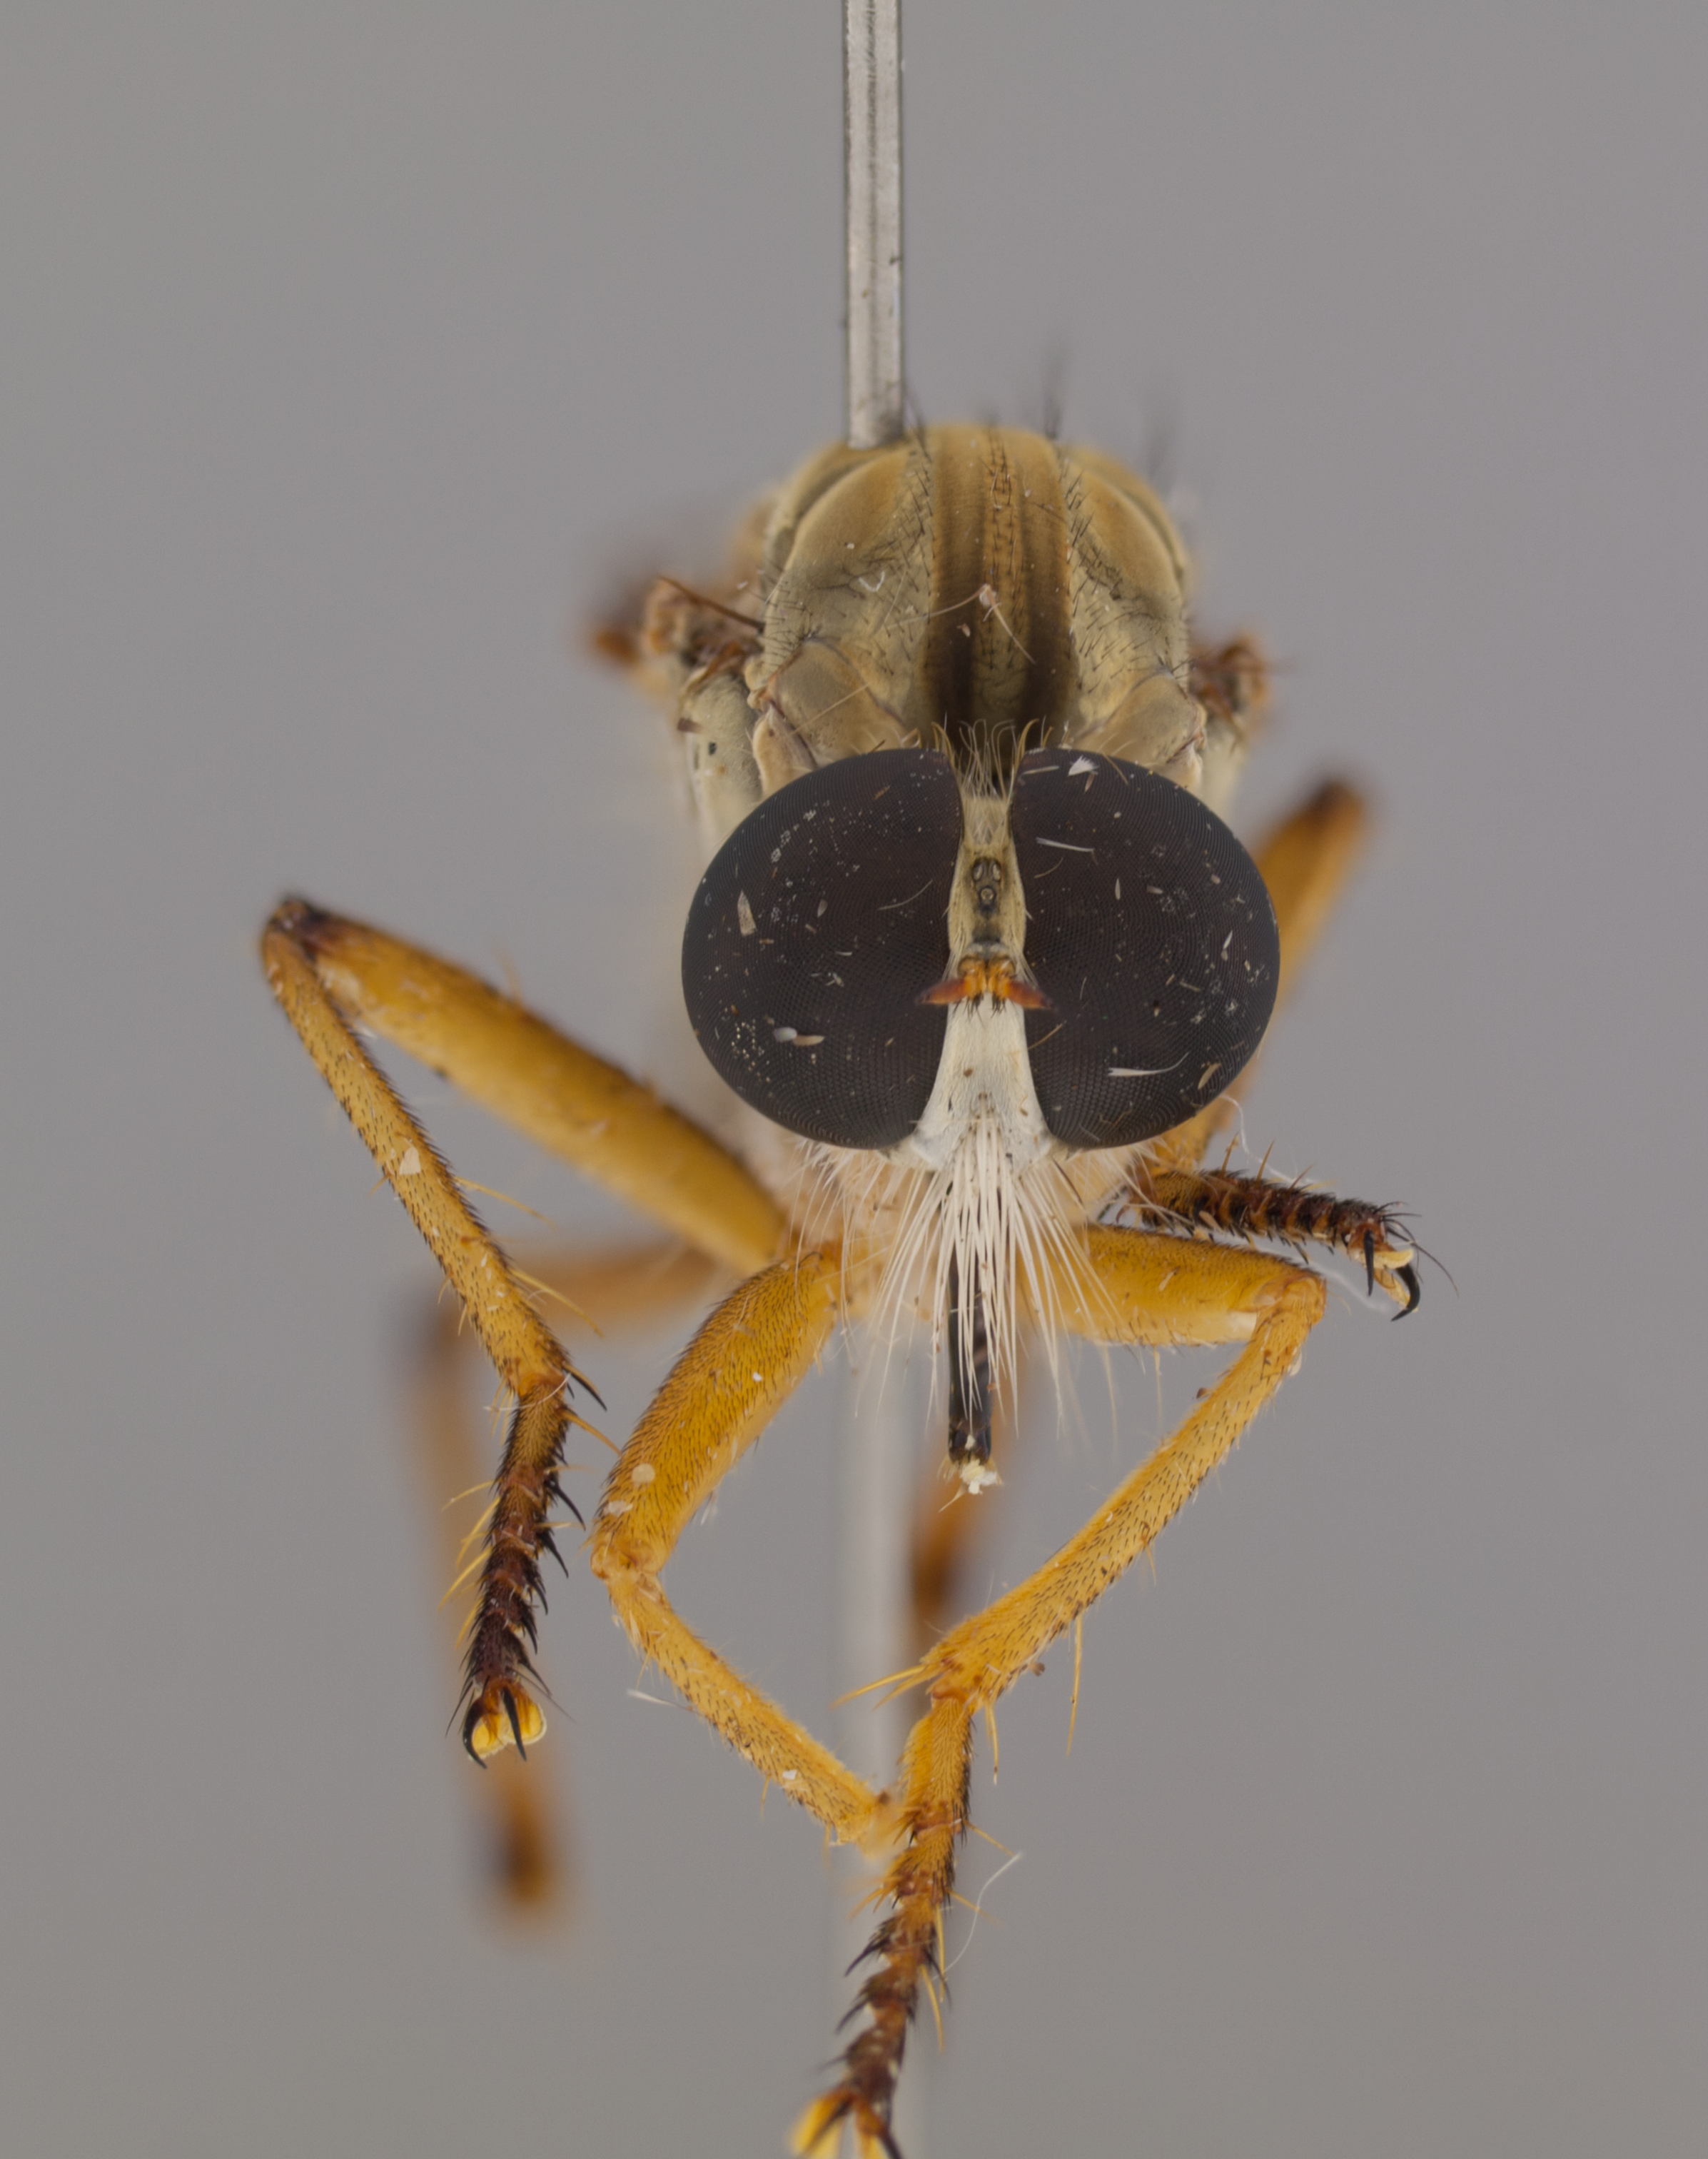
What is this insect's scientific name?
Orophotus pilosus
